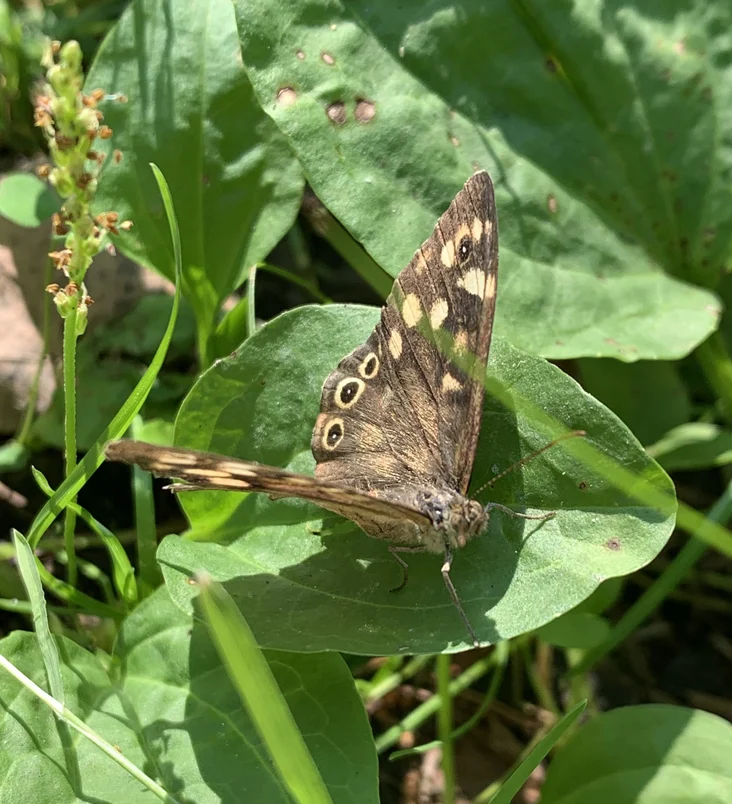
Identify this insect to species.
Pararge aegeria
